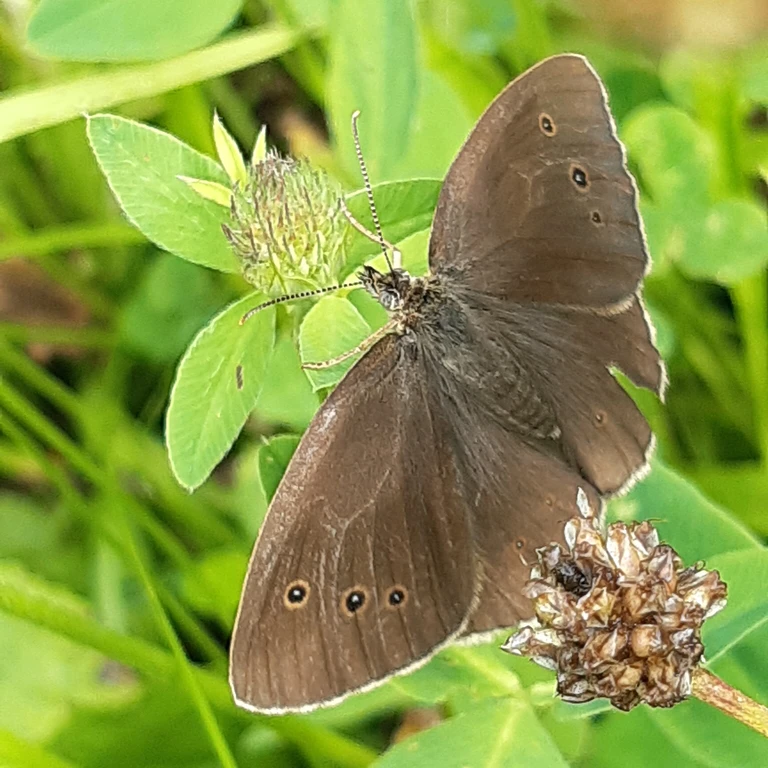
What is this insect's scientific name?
Aphantopus hyperantus
